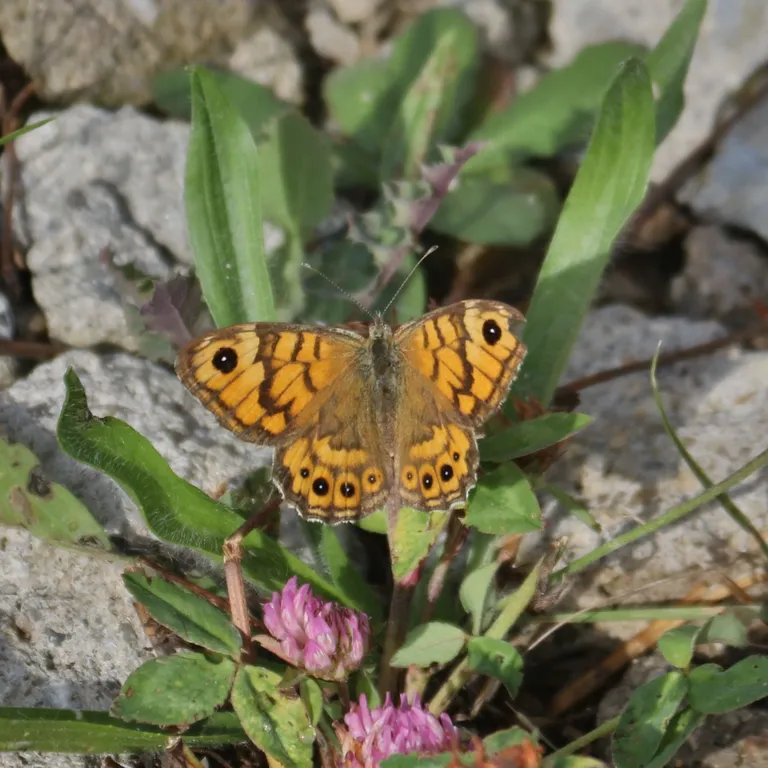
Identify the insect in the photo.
Lasiommata megera (also Pararge megera)
